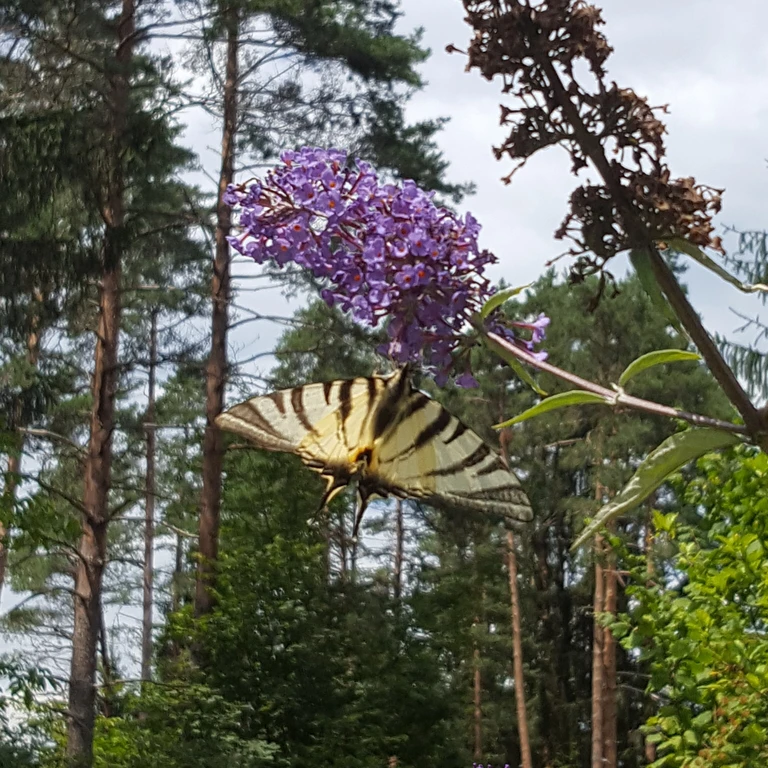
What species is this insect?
Iphiclides podalirius
